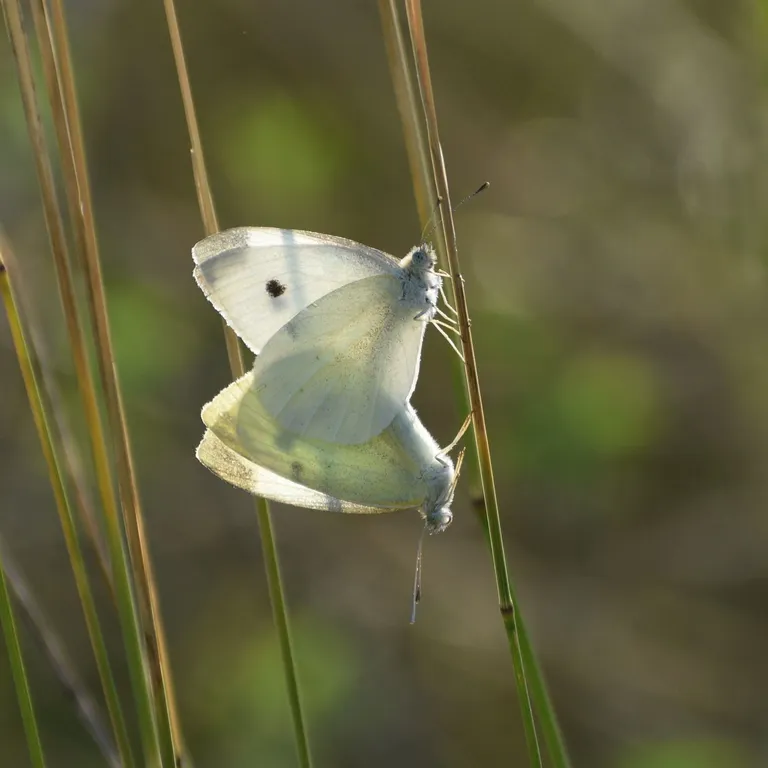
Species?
Pieris rapae
